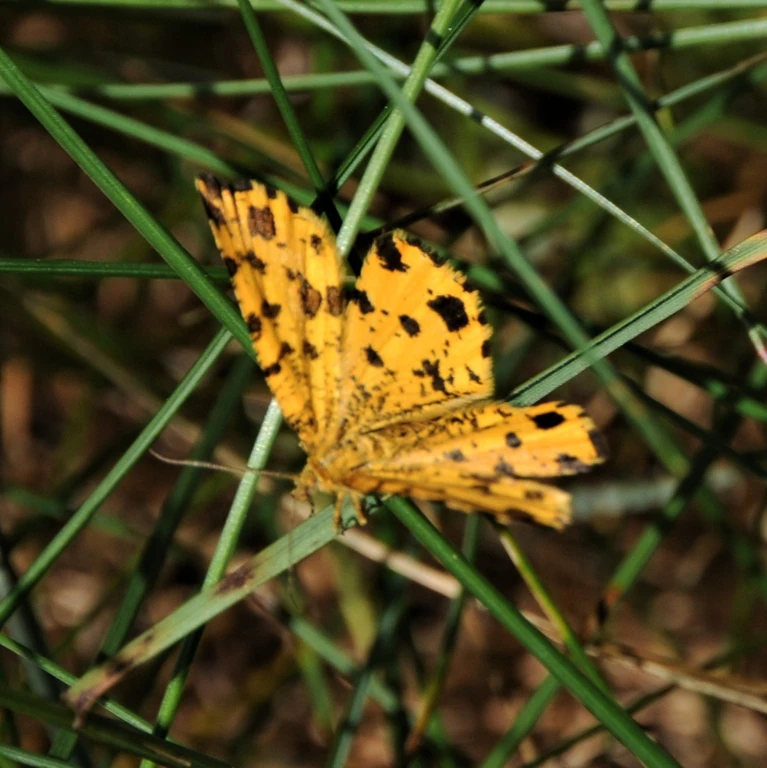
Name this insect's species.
Pseudopanthera macularia
